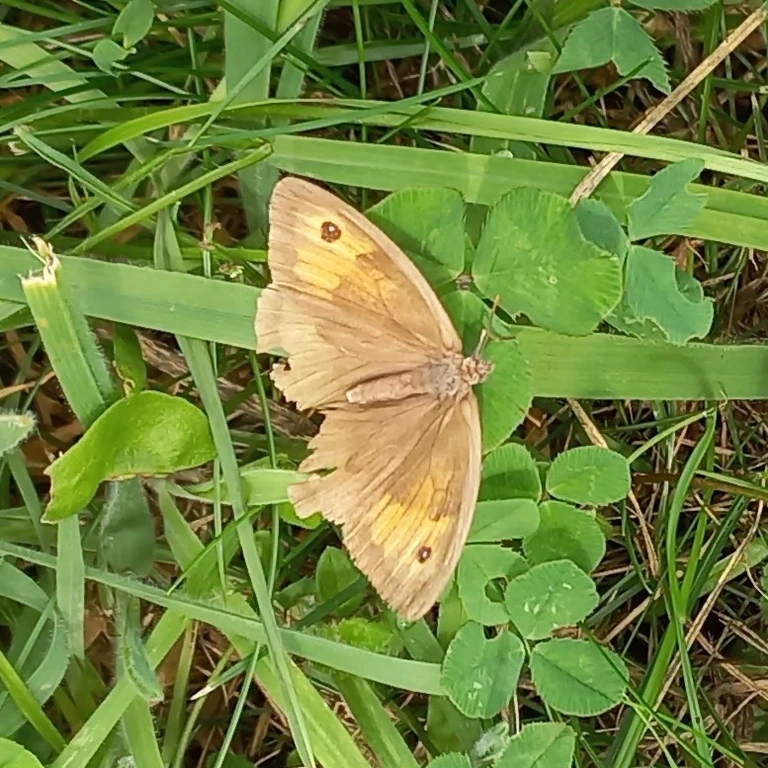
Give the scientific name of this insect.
Maniola jurtina
